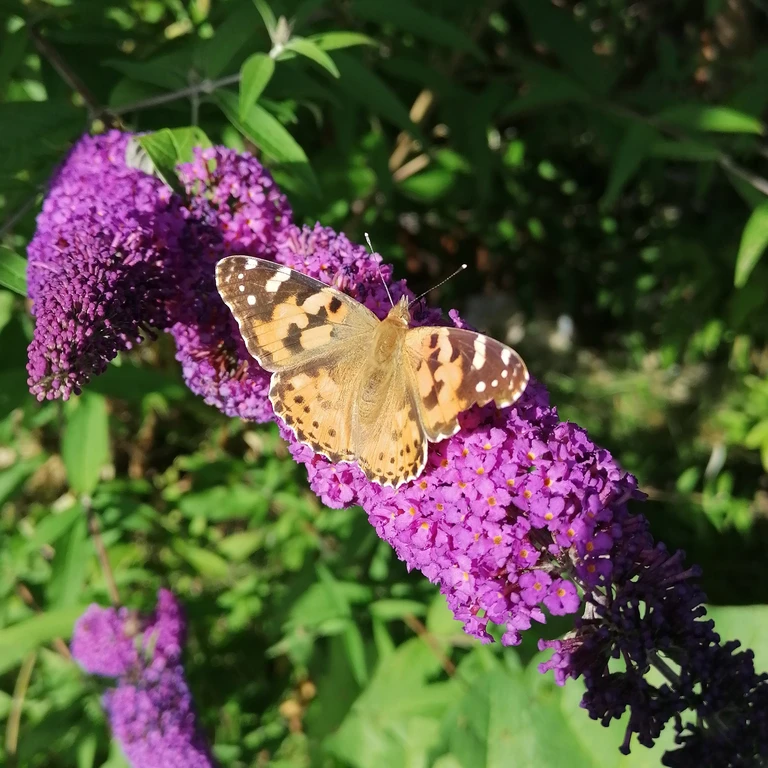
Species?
Vanessa cardui
